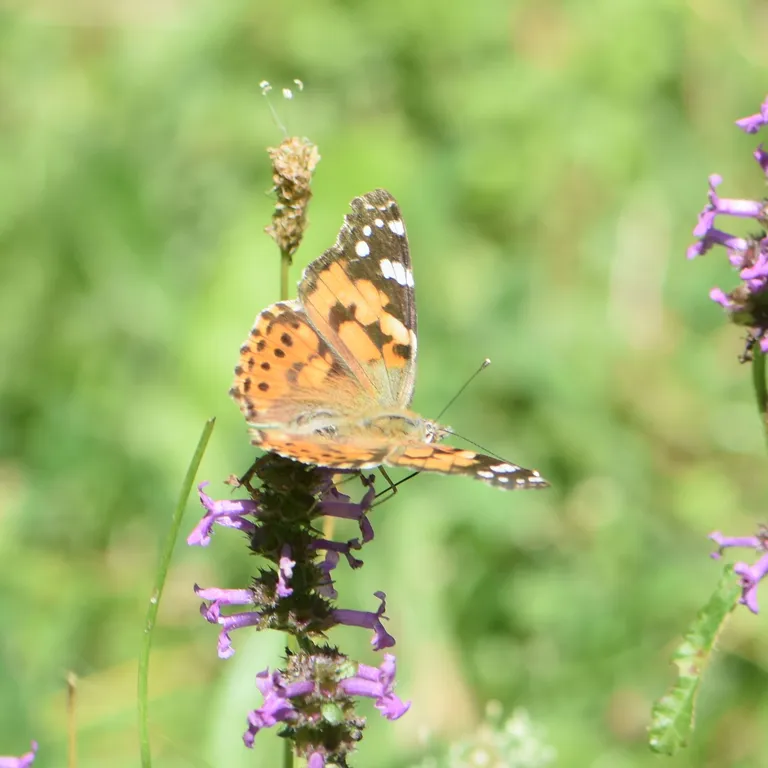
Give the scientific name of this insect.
Vanessa cardui
